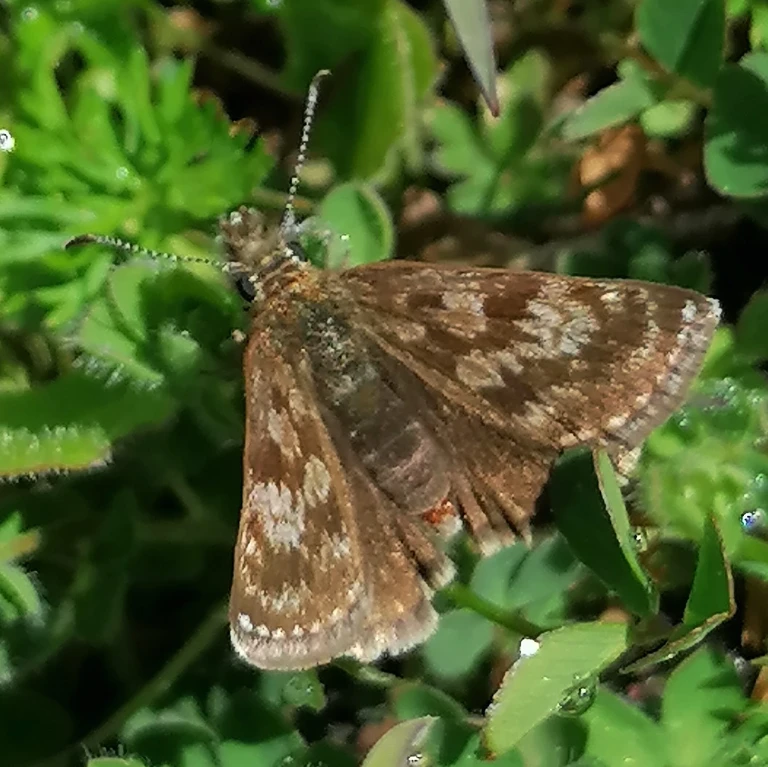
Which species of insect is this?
Erynnis tages
